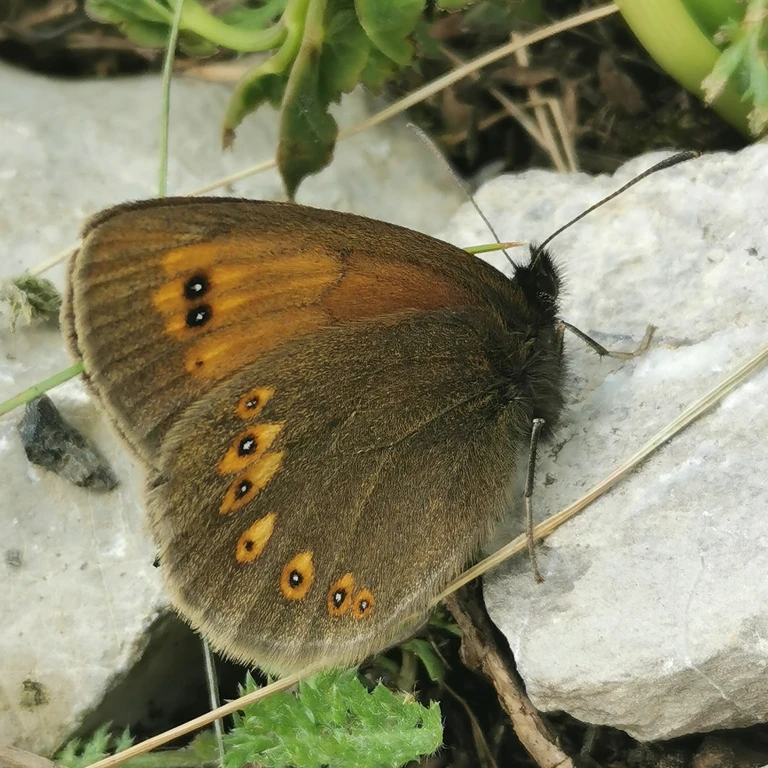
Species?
Erebia alberganus
